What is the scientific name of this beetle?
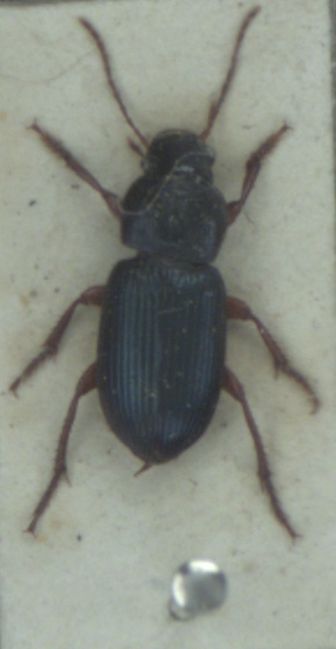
Ophonus azureus
